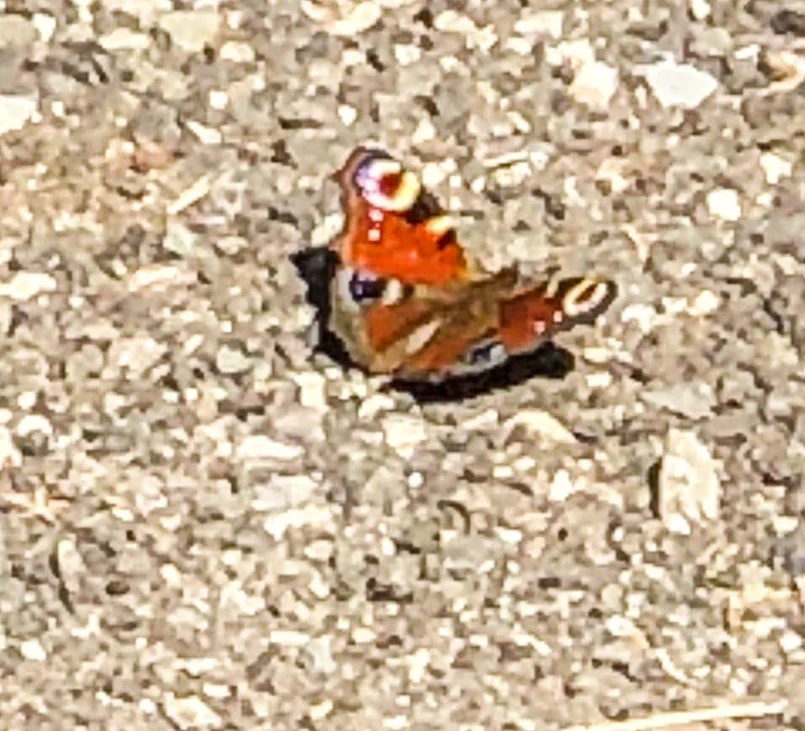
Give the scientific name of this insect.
Aglais io
